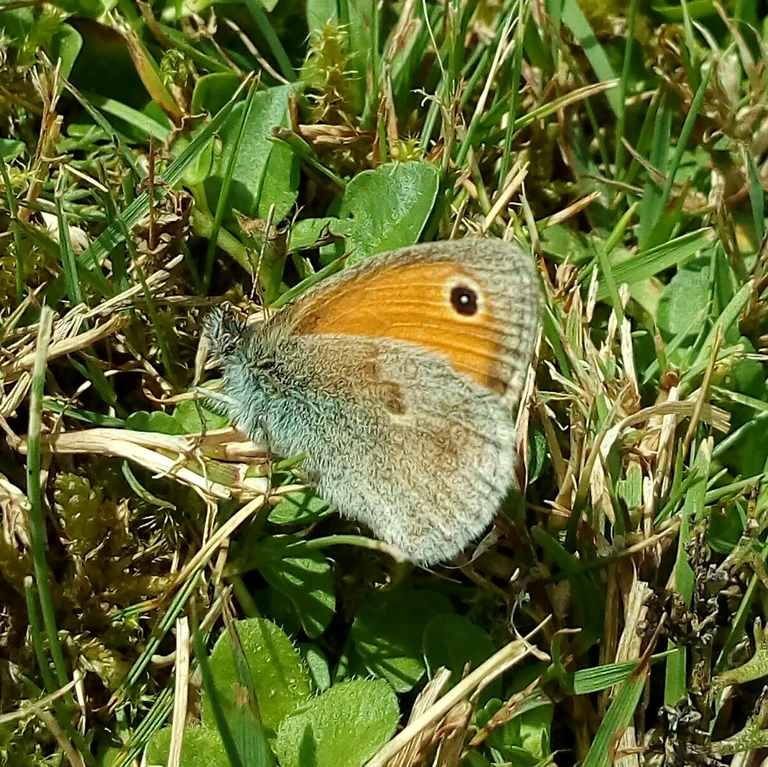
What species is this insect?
Coenonympha pamphilus
